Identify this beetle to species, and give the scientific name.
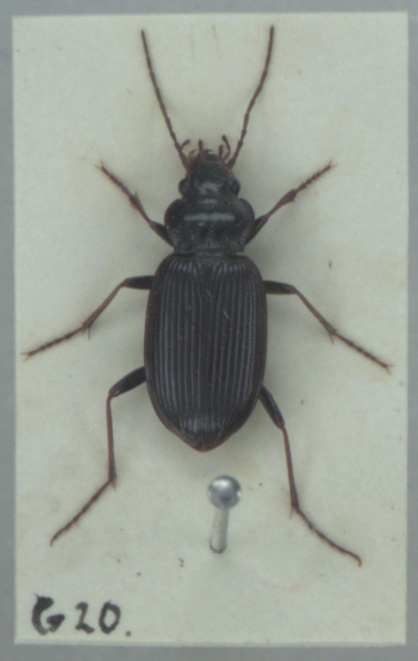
Nebria brevicollis
